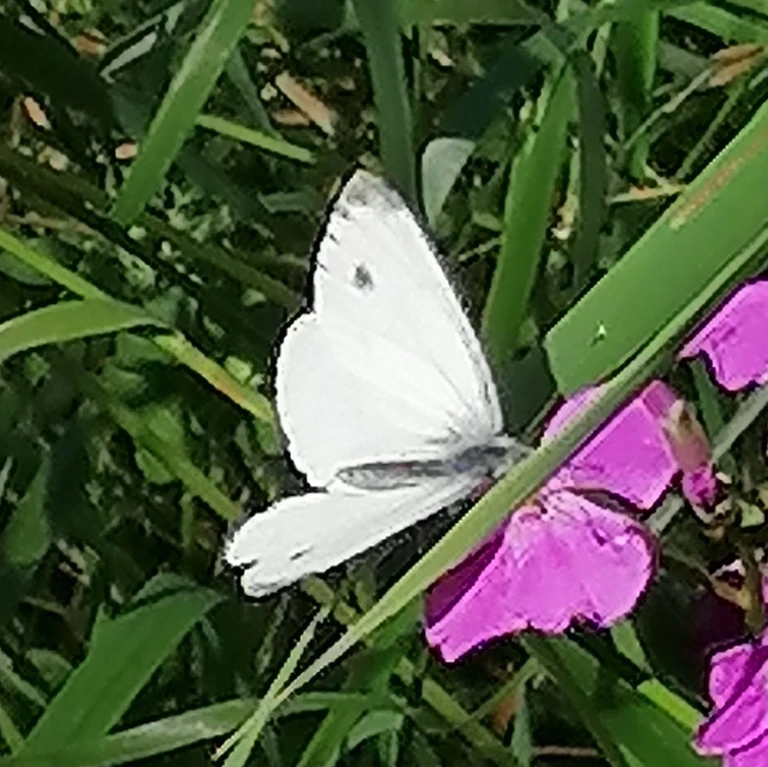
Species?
Pieris napi
